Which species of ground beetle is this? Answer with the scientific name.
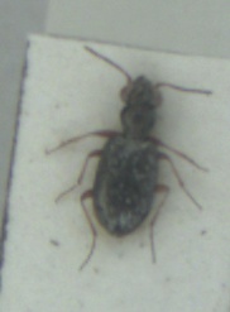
Asaphidion stierlini
